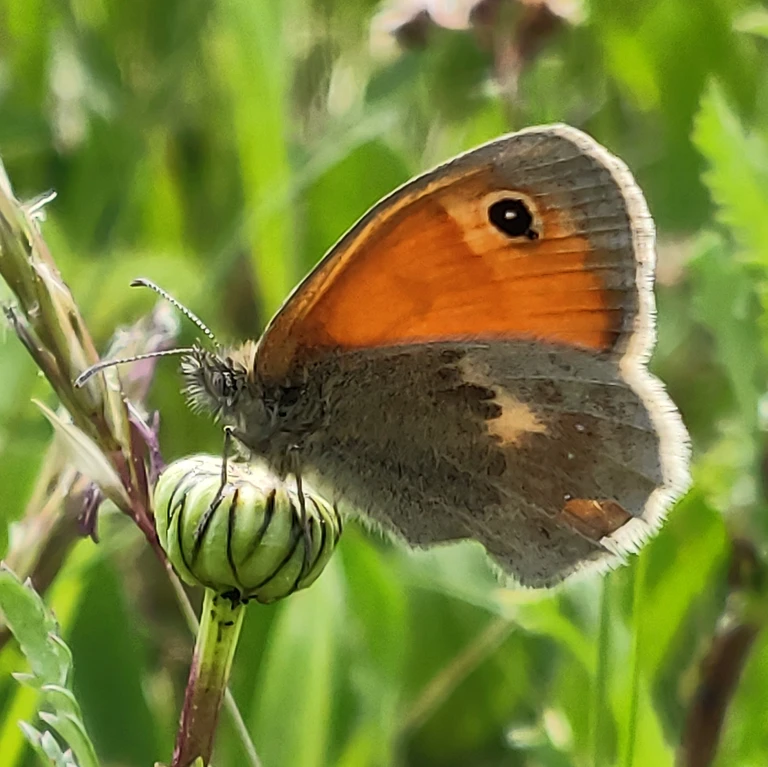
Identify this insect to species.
Coenonympha pamphilus
